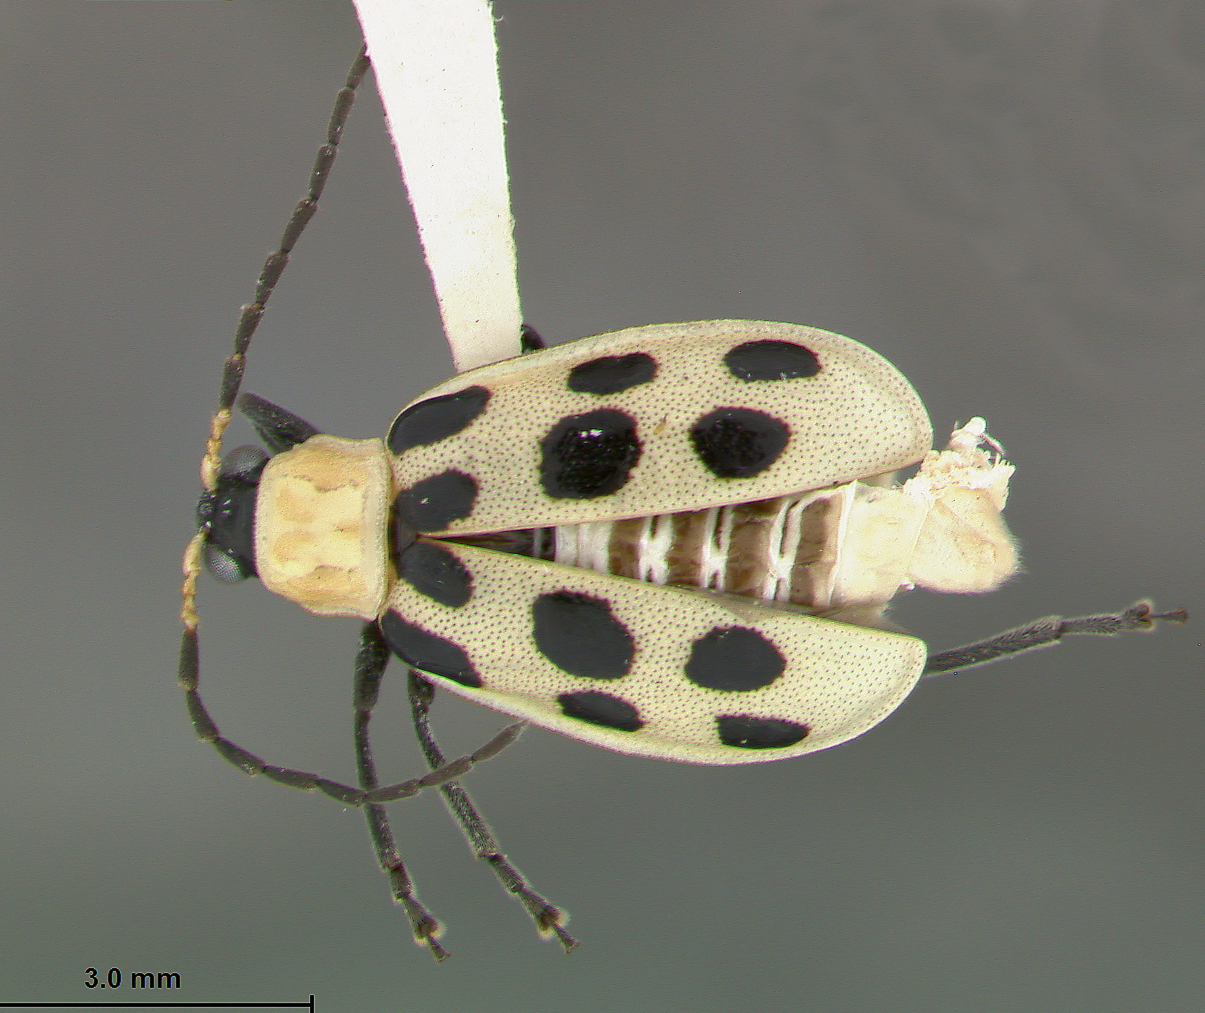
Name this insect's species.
Diabrotica undecimpunctata
